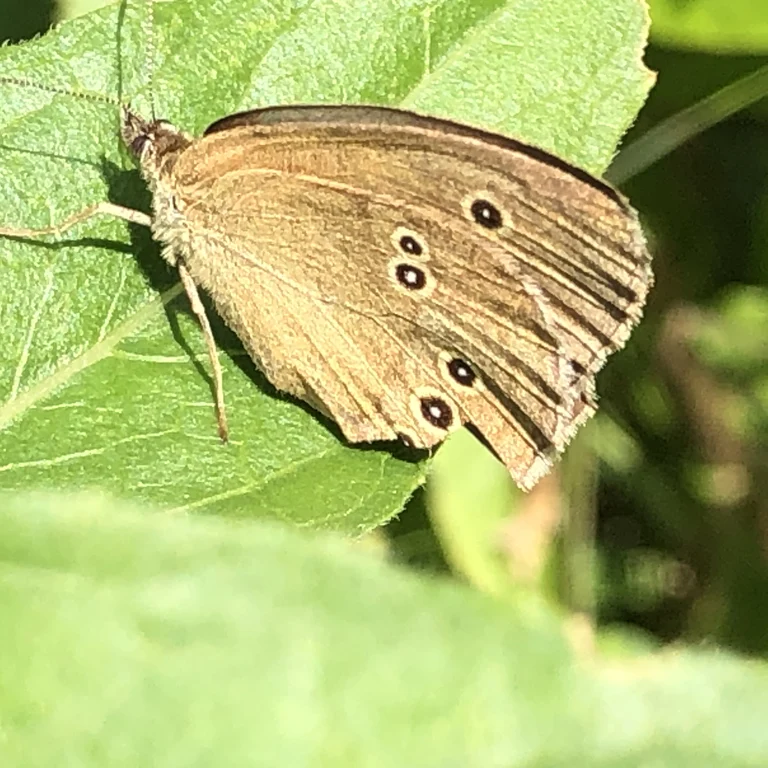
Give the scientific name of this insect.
Aphantopus hyperantus
